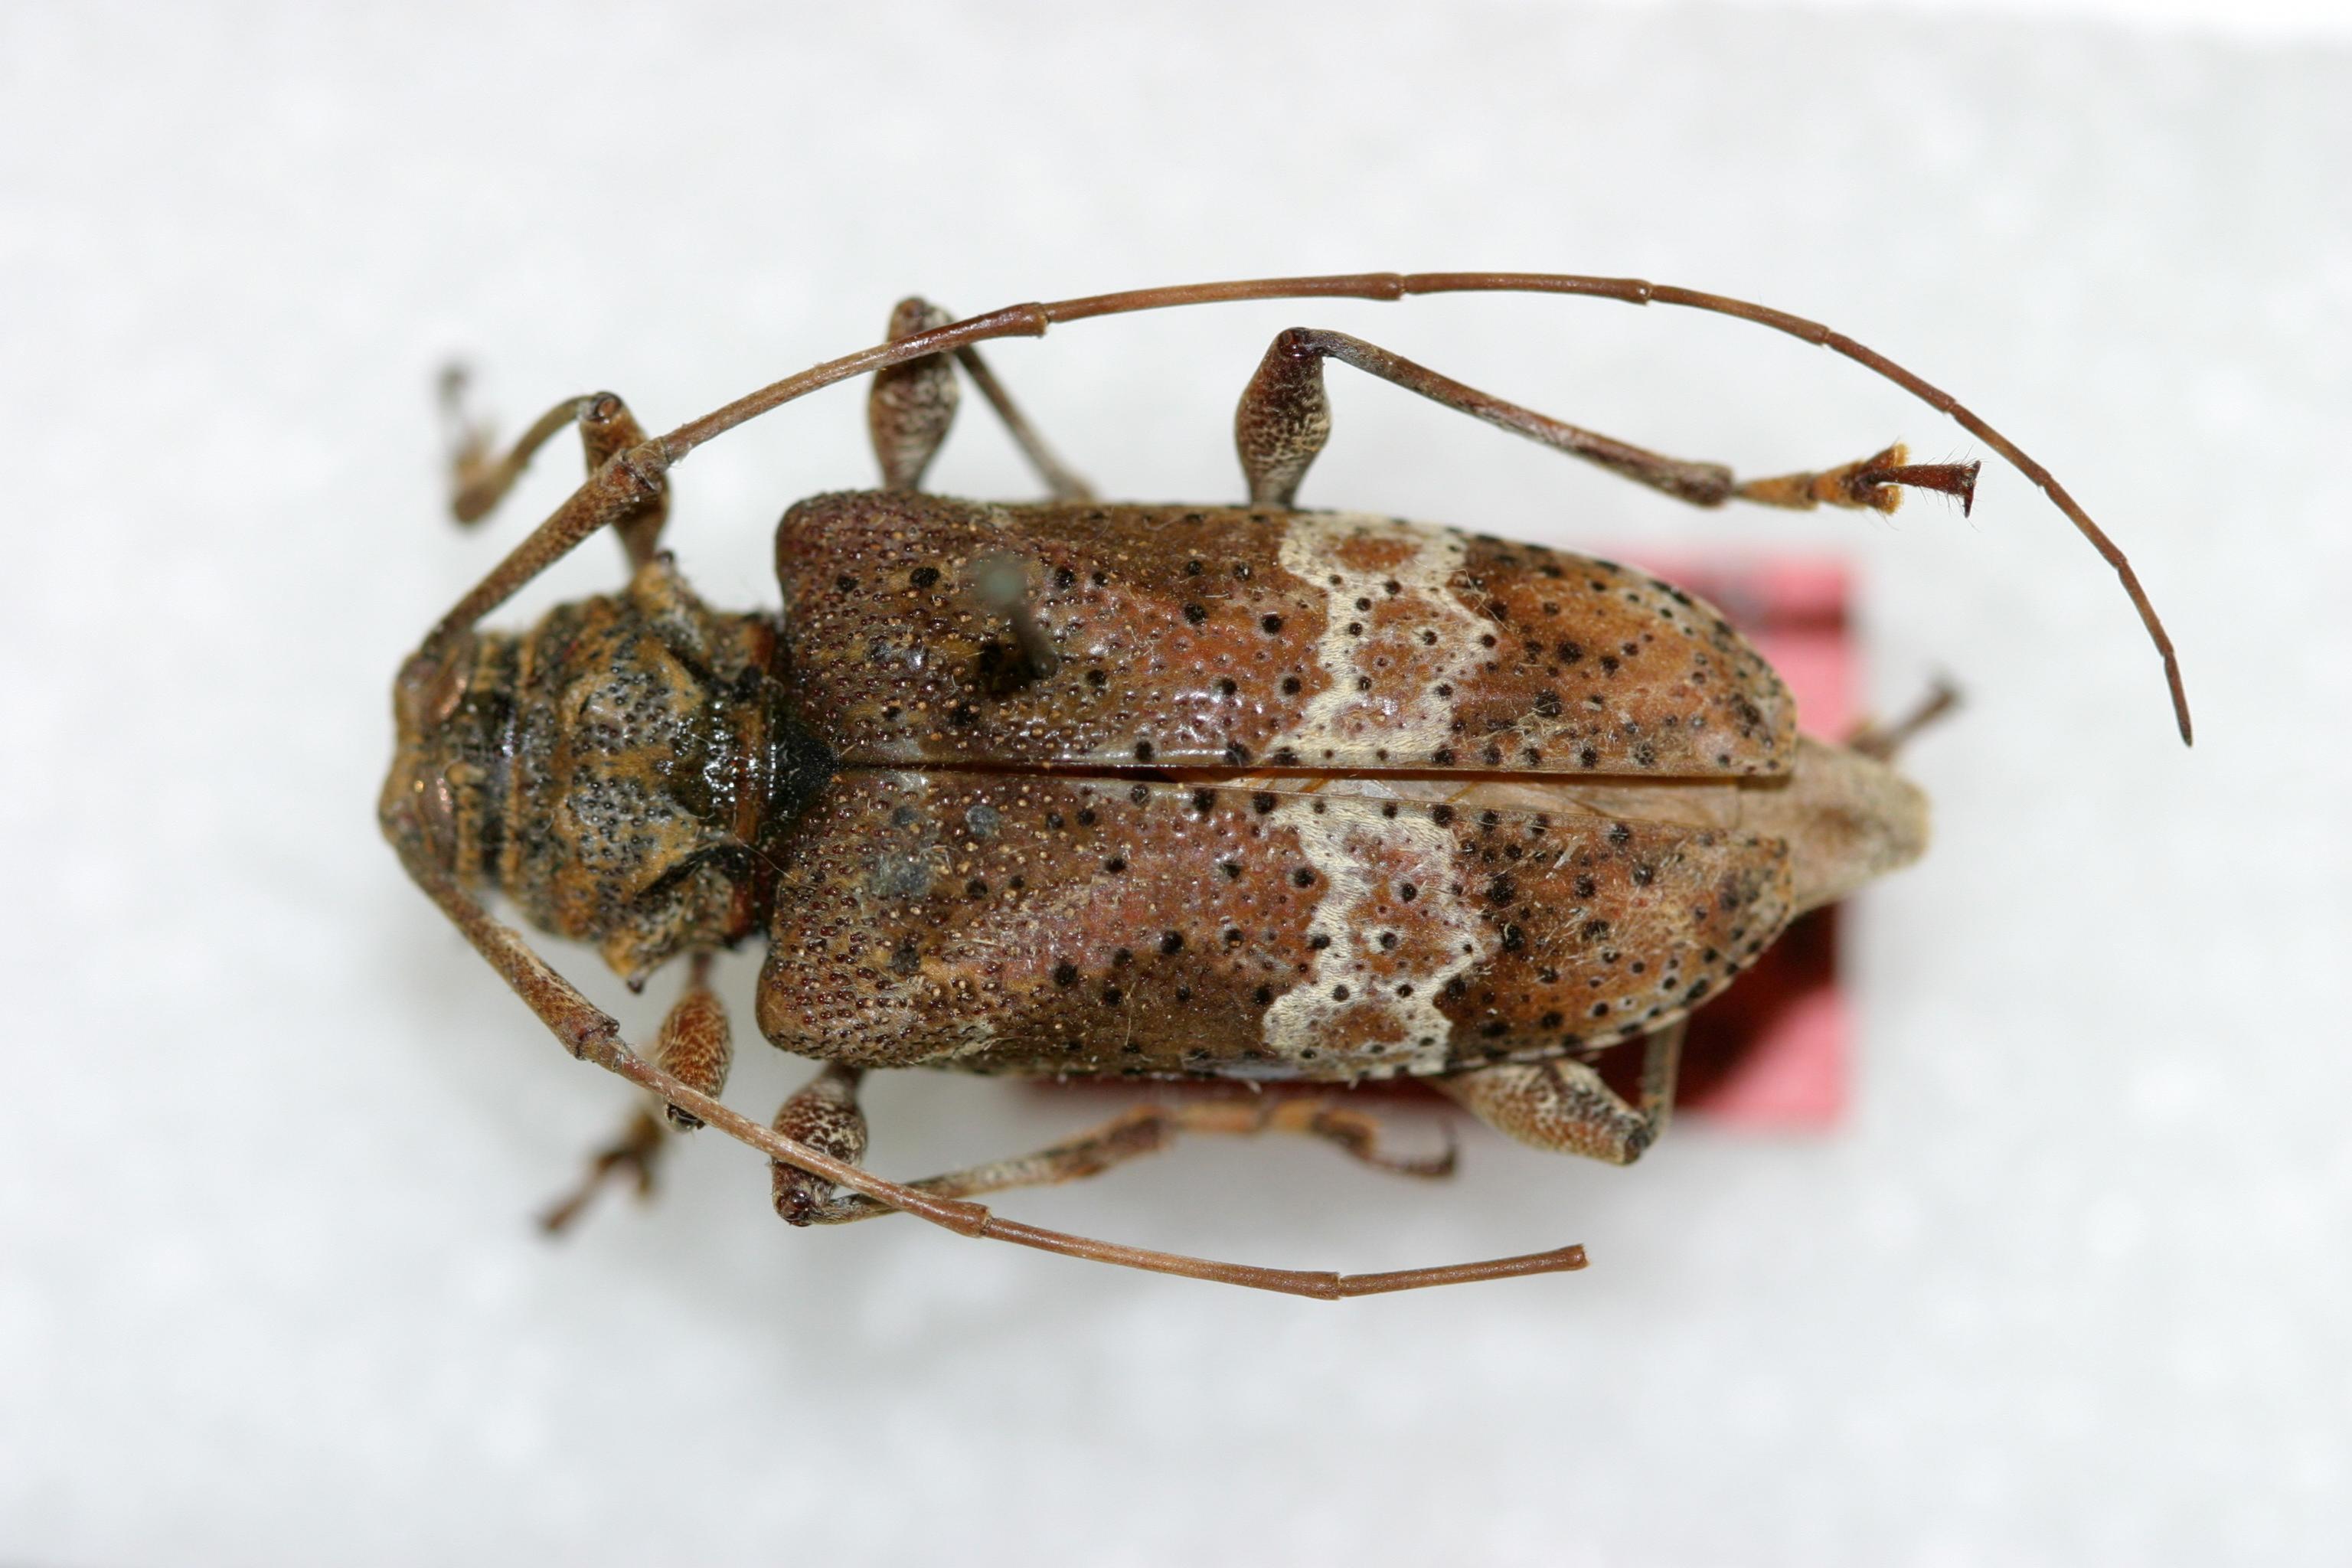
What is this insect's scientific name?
Lagocheirus foveolatus
